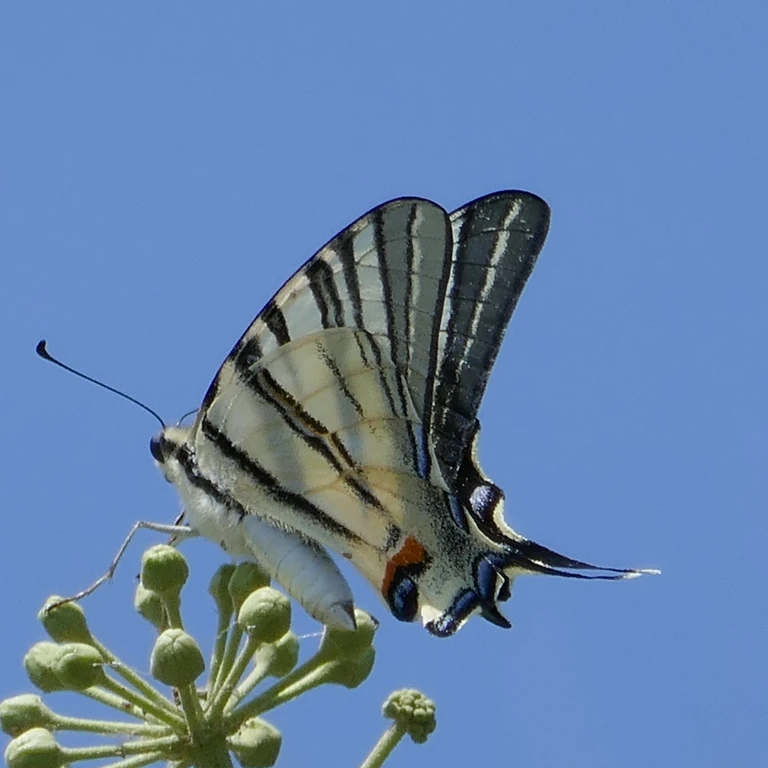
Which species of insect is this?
Iphiclides podalirius
